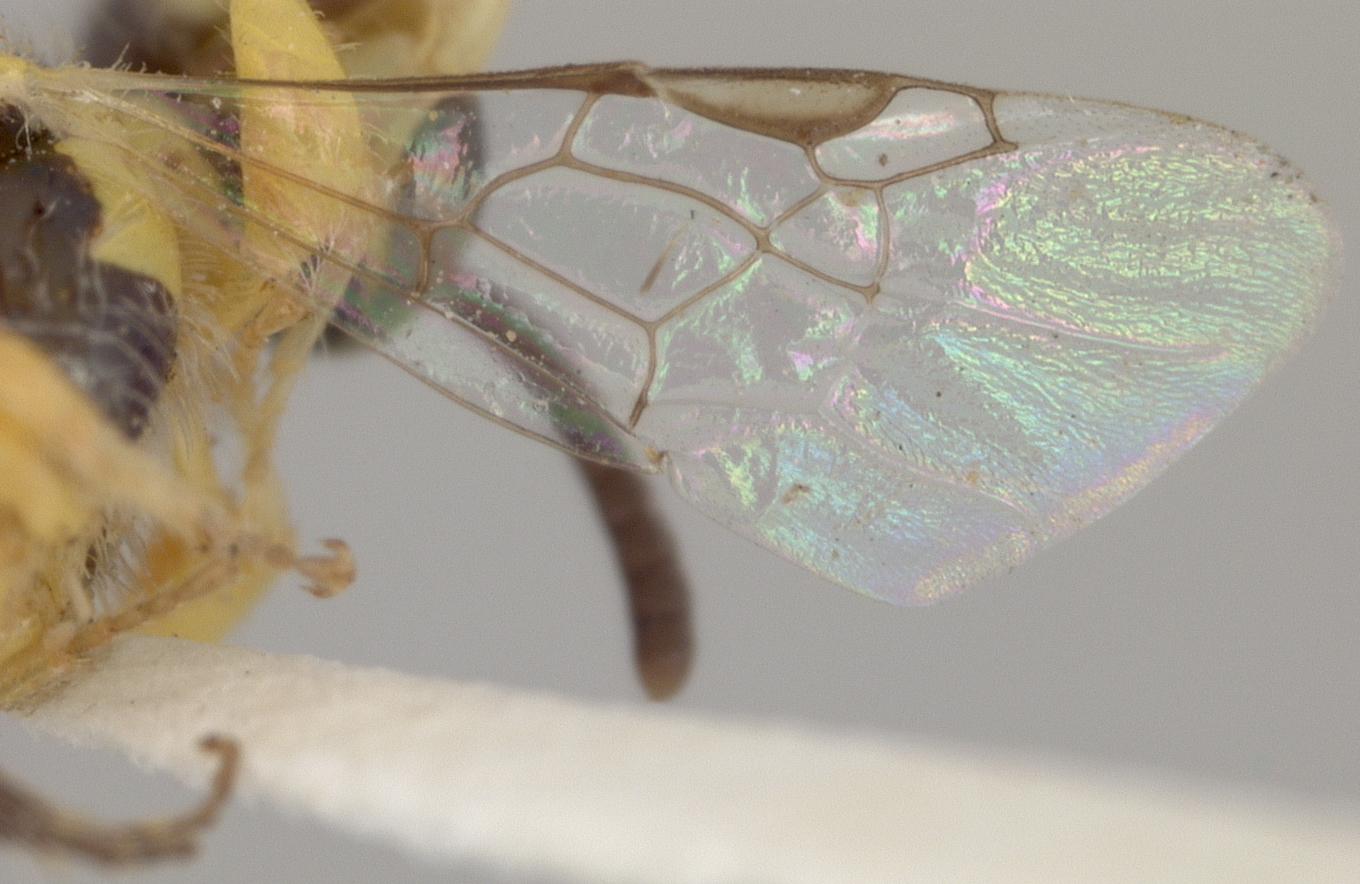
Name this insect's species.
Perdita nigricornis
